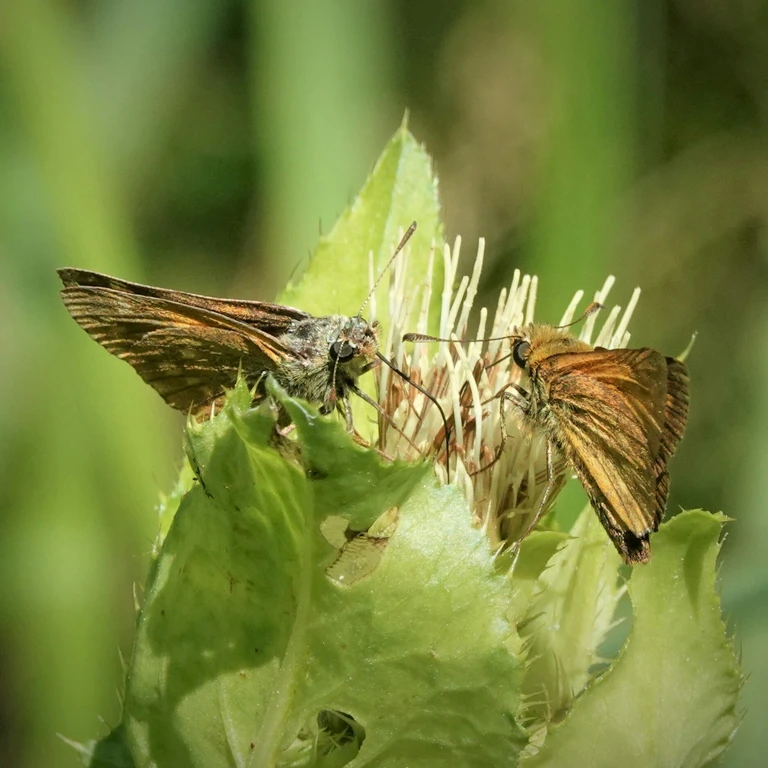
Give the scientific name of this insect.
Ochlodes sylvanus (also Ochlodes venata)
